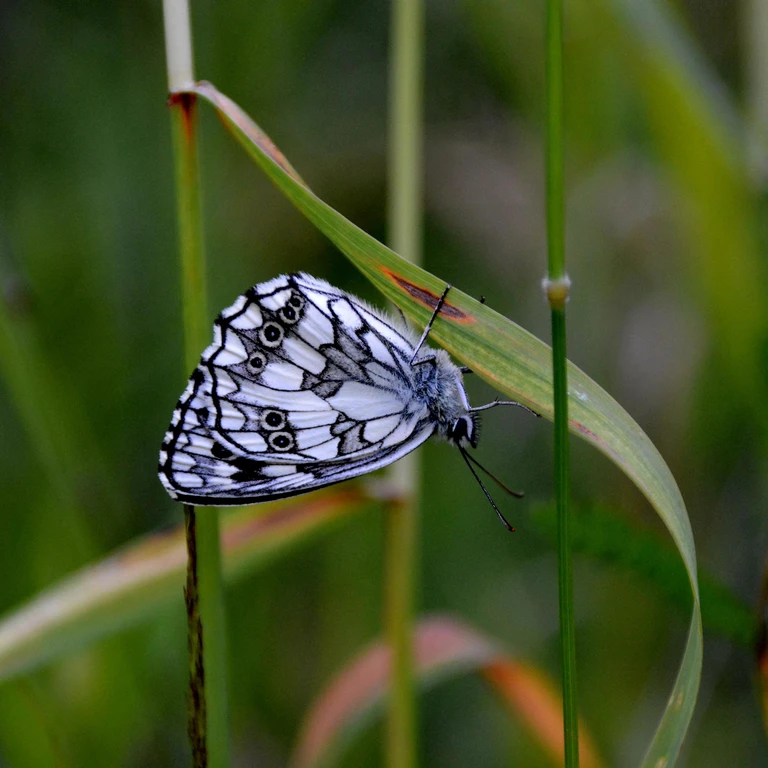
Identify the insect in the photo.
Melanargia galathea
